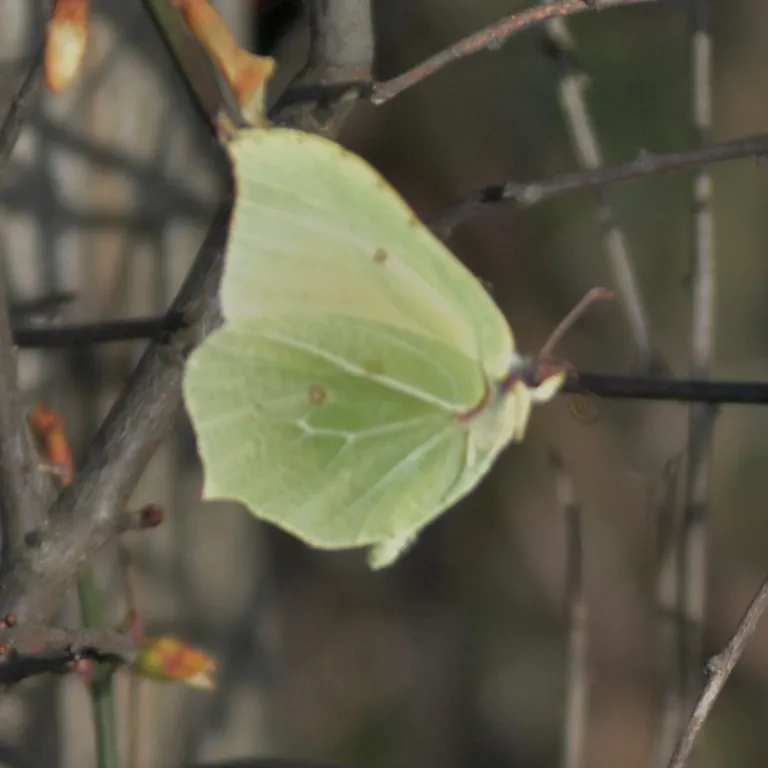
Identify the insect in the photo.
Gonepteryx rhamni
